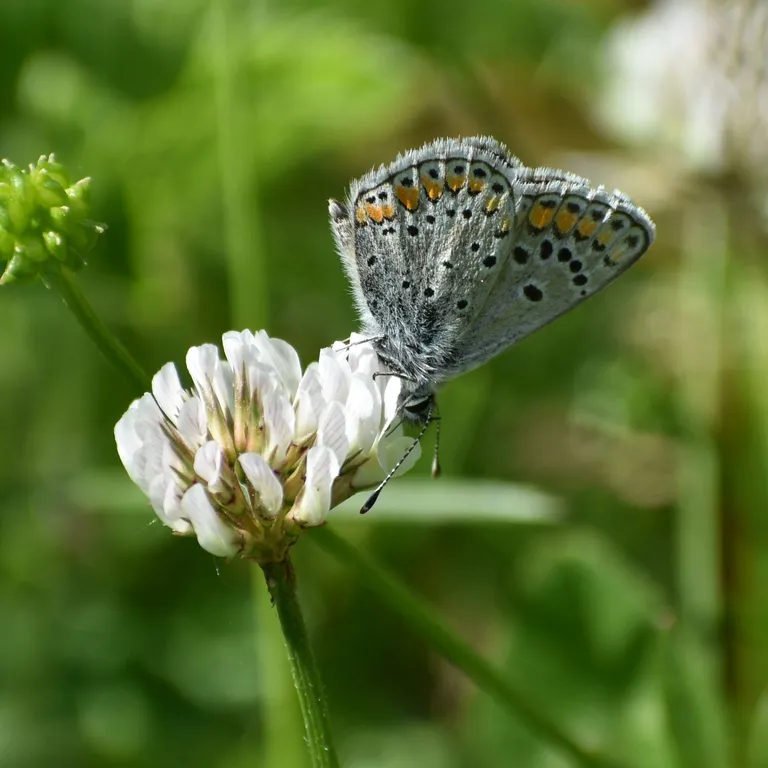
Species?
Aricia agestis/artaxerxes
